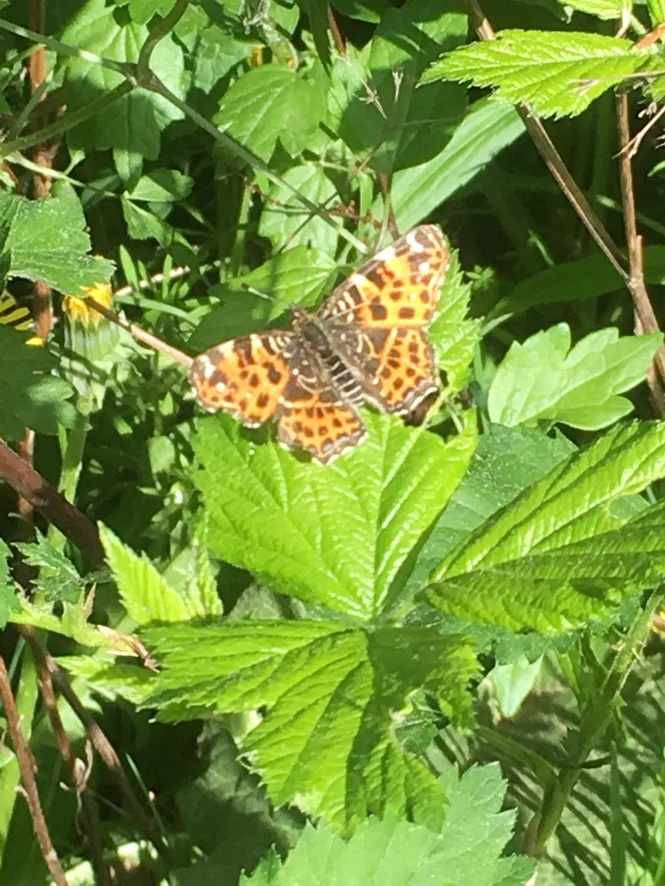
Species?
Araschnia levana
